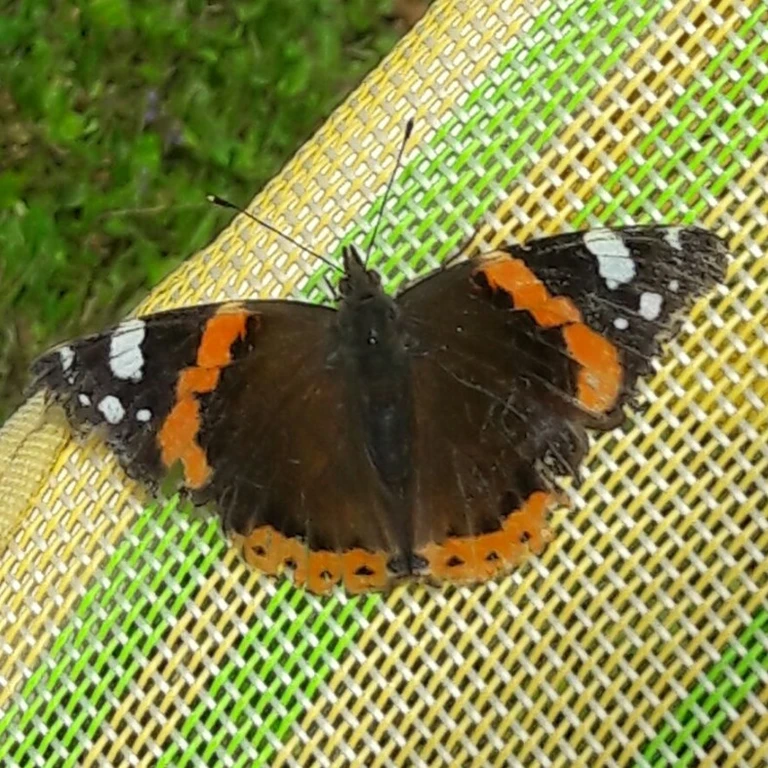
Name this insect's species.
Vanessa atalanta
